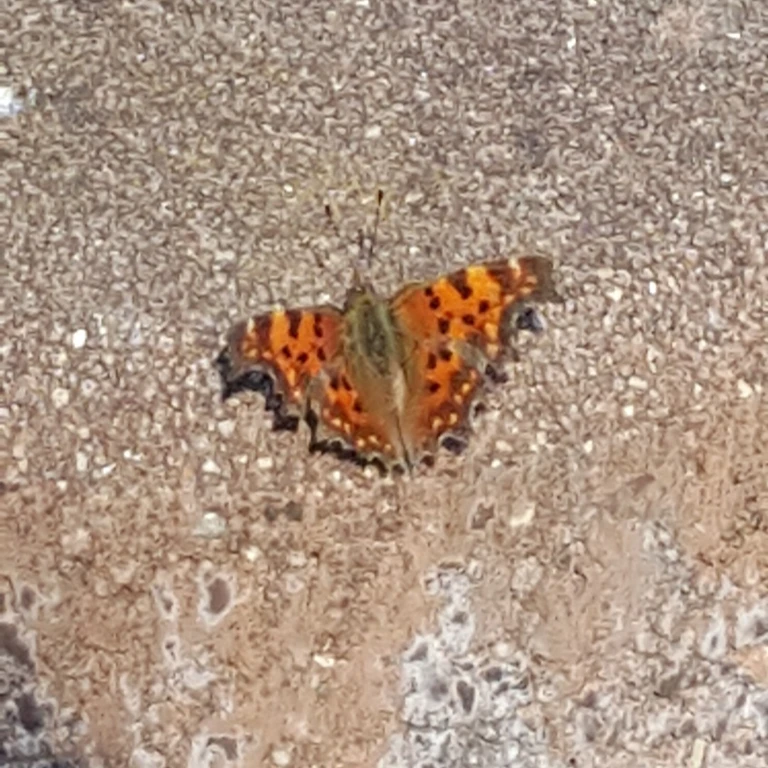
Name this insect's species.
Polygonia c-album
